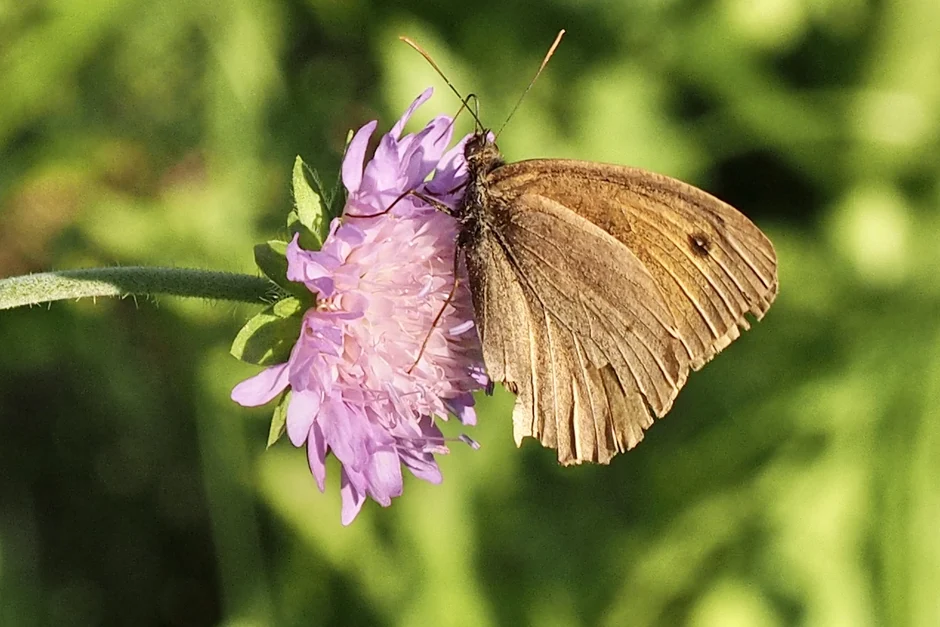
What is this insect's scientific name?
Maniola jurtina
